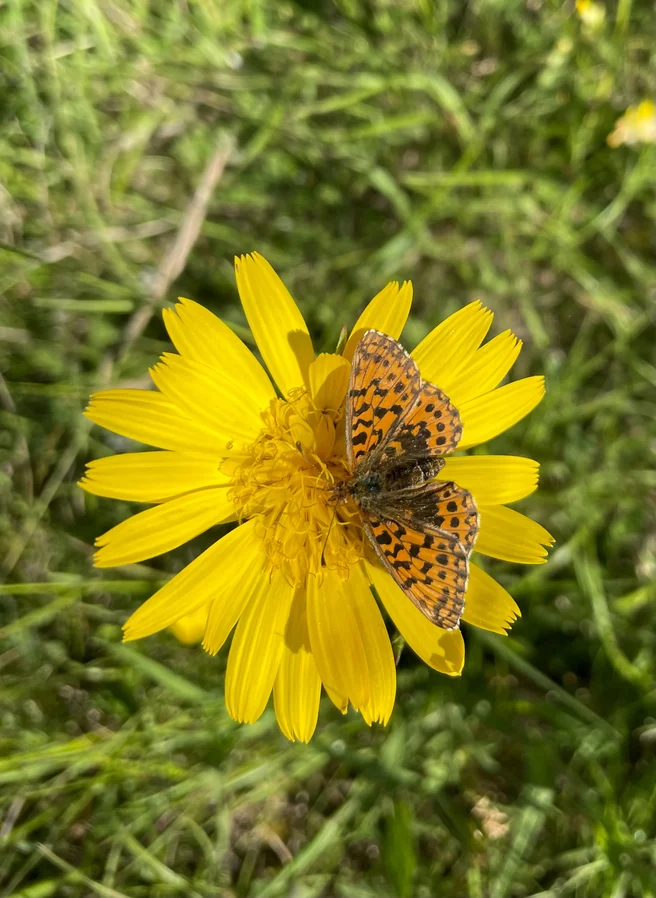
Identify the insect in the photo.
Boloria dia
